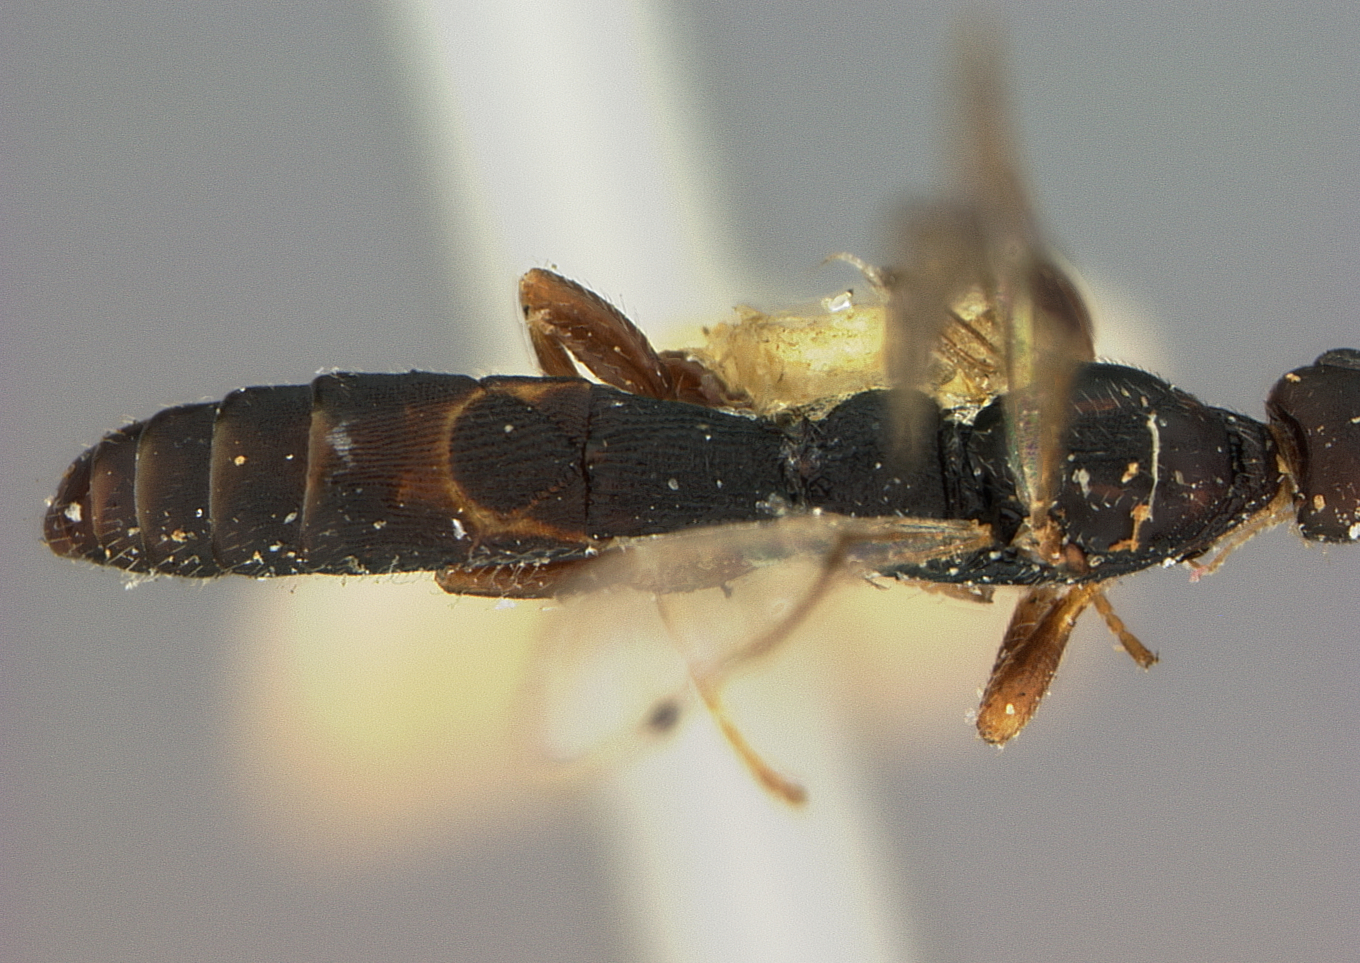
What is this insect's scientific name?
Heterospilus astigmus
